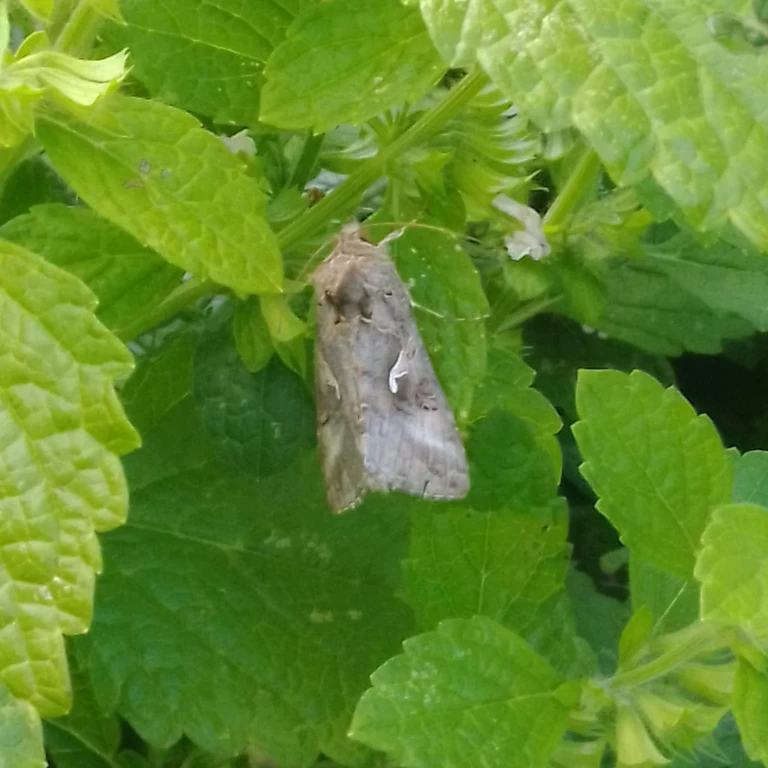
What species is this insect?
Autographa gamma
